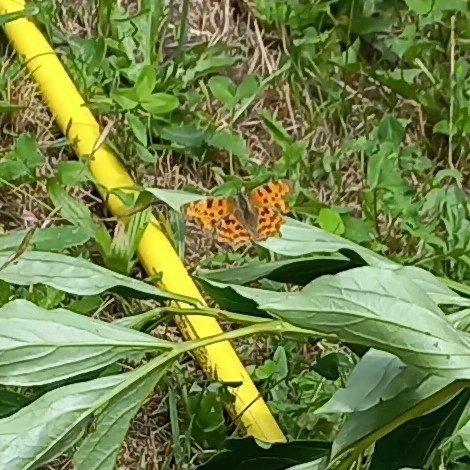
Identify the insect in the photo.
Polygonia c-album
